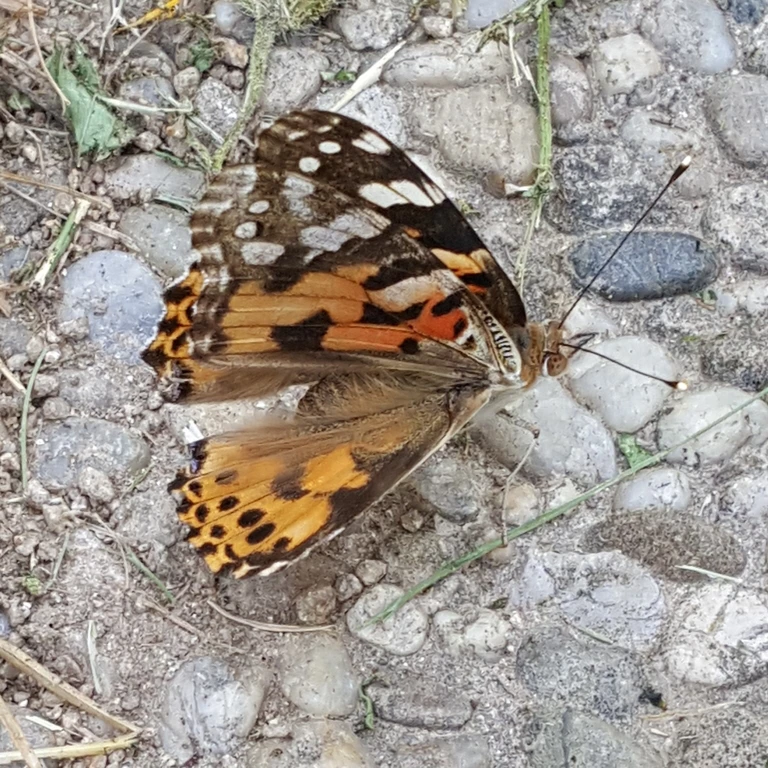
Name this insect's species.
Vanessa cardui
